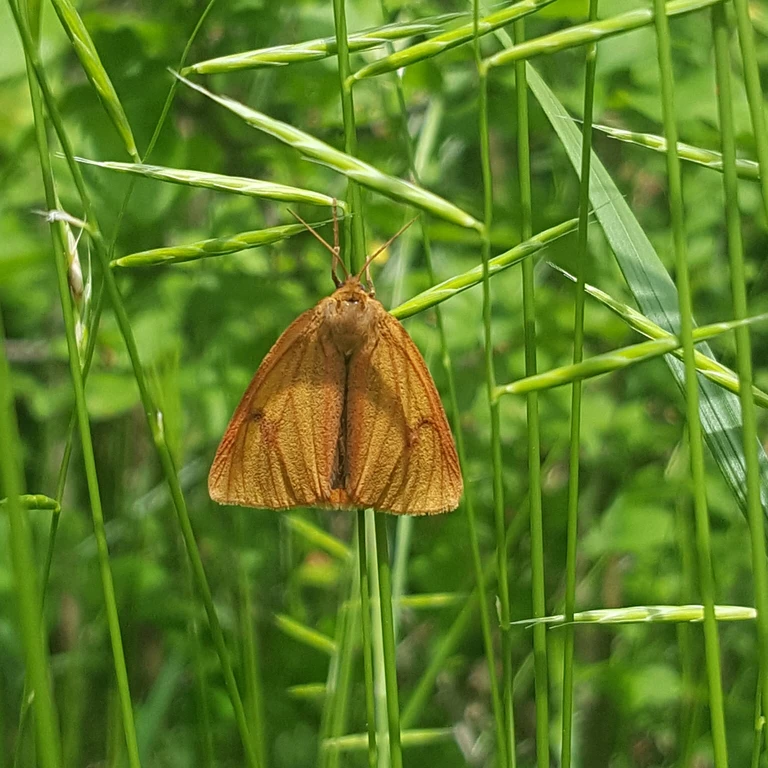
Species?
Diacrisia sannio
